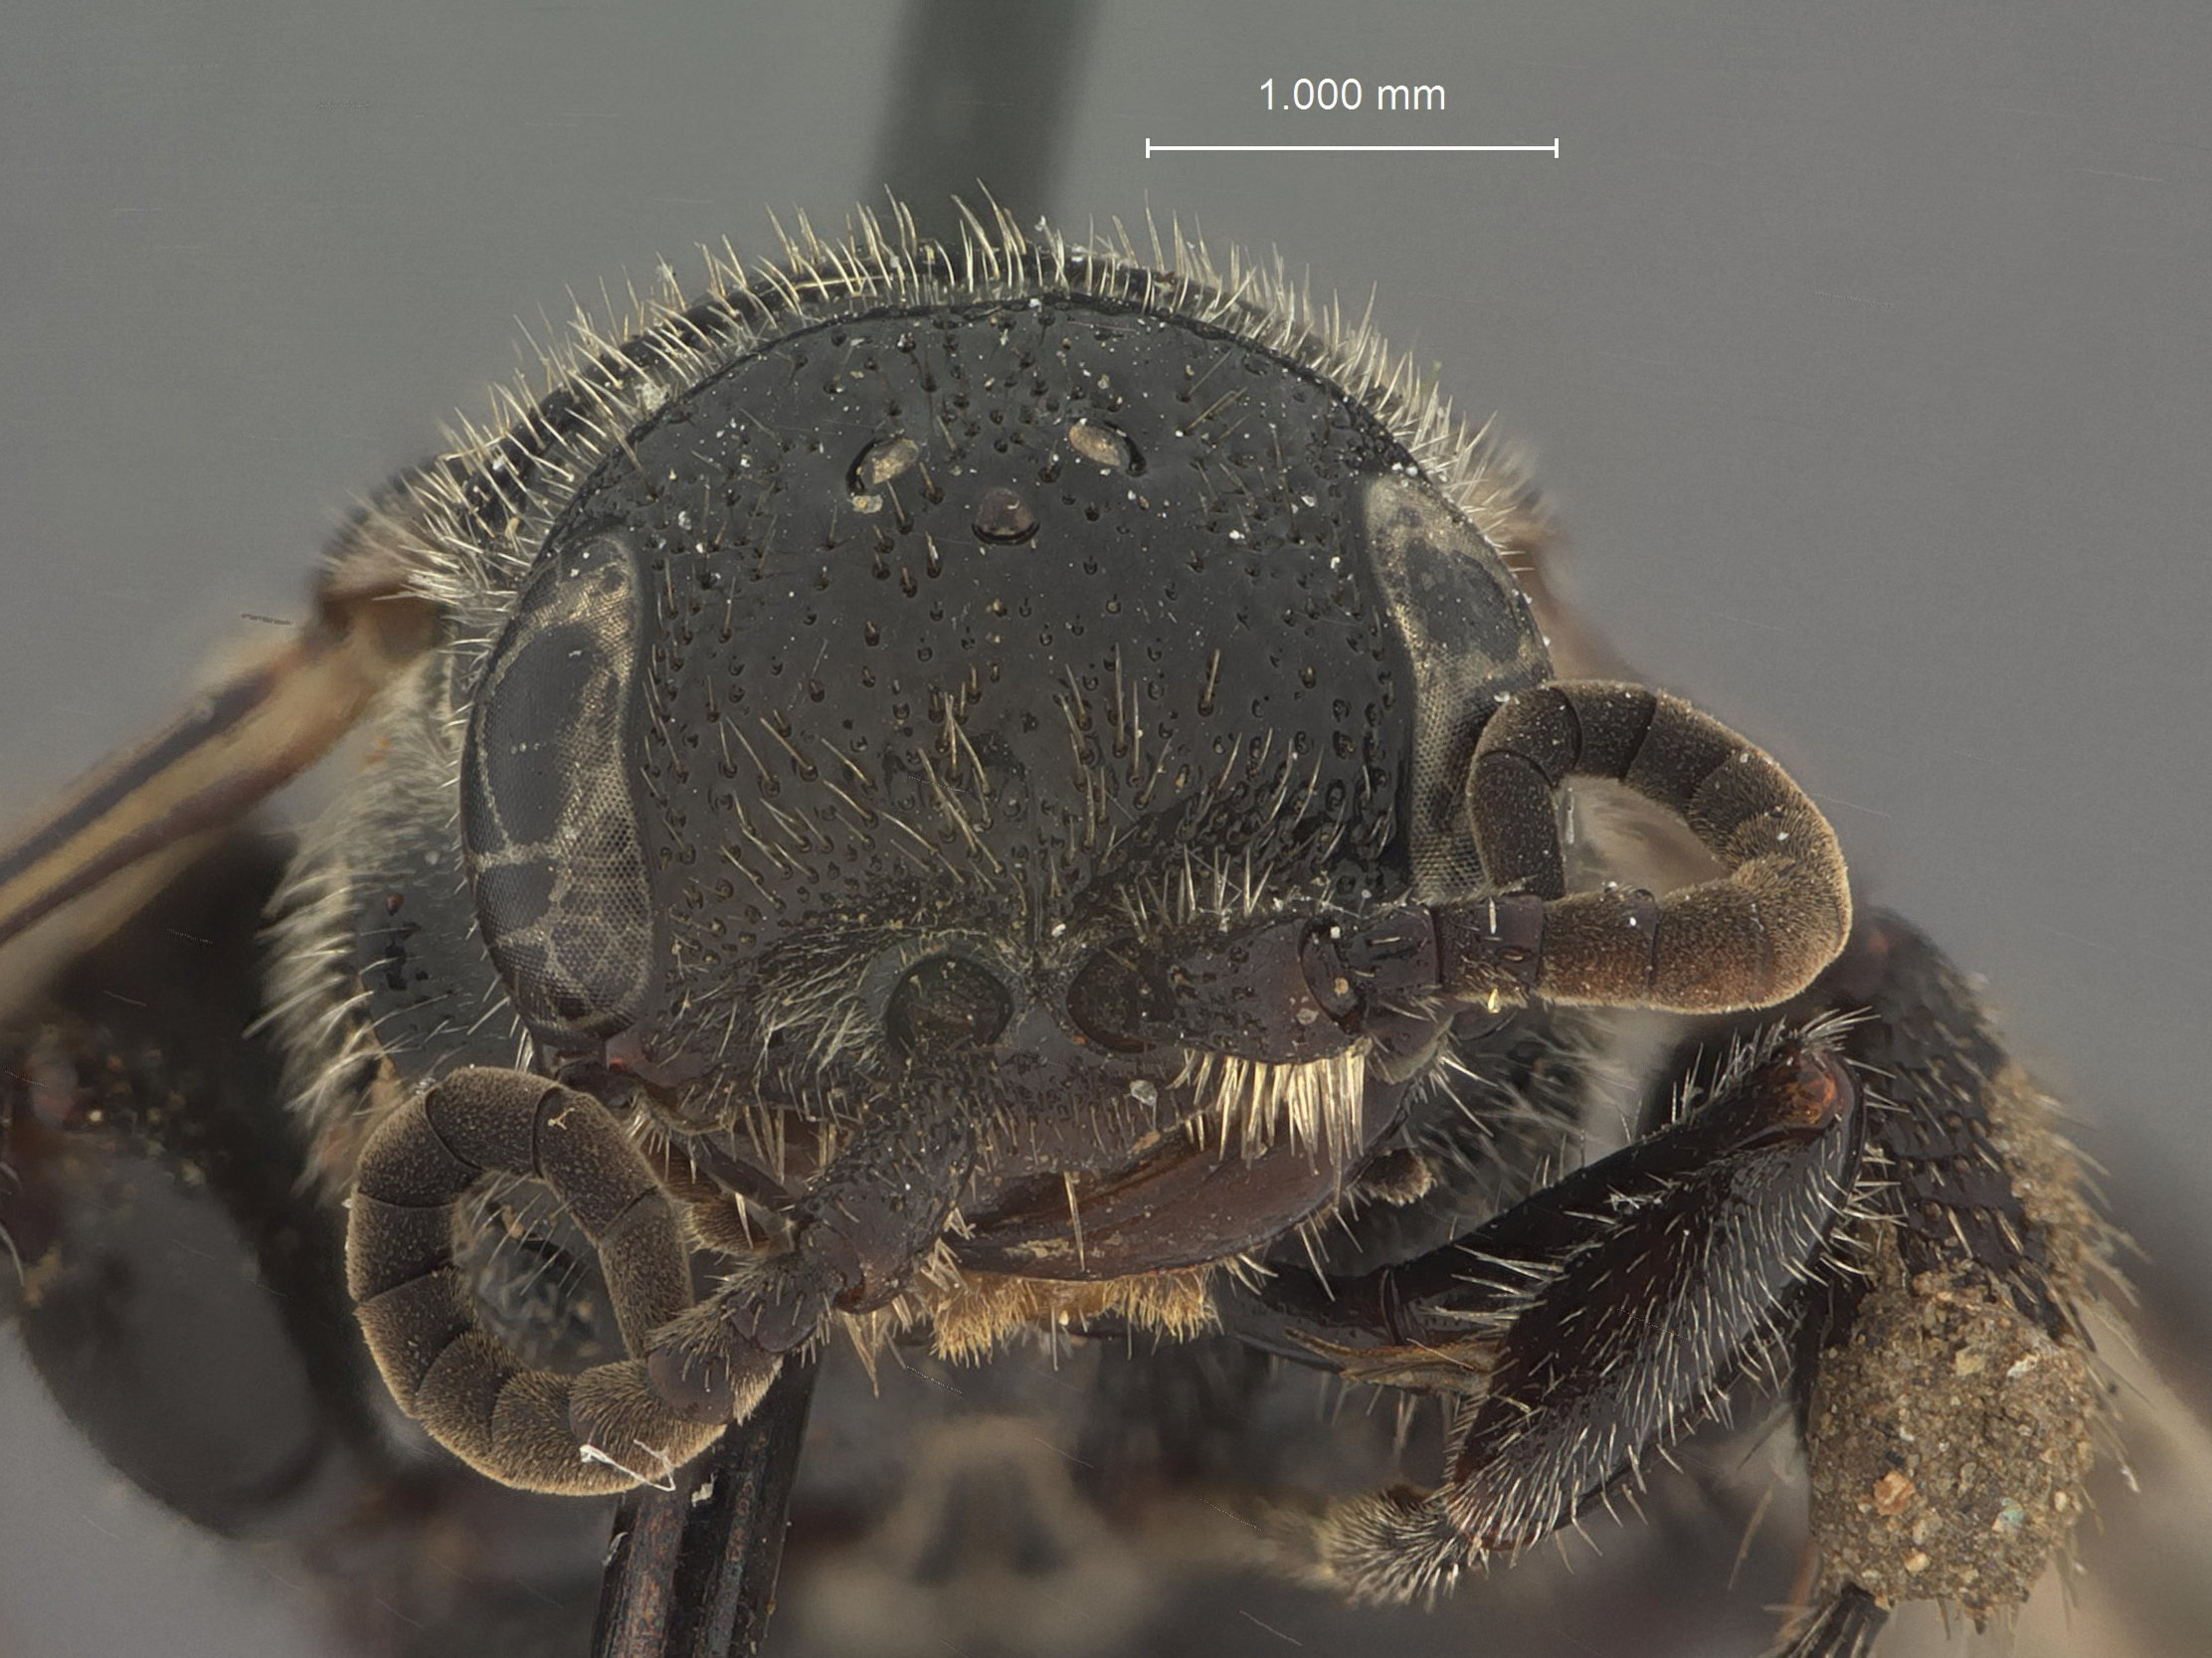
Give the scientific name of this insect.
Tiphia brevilineata
